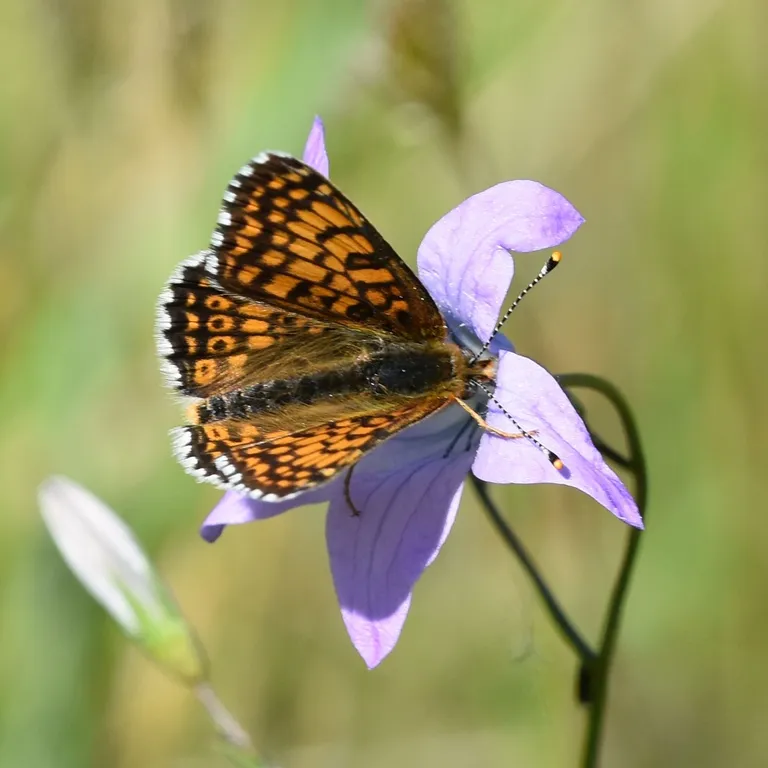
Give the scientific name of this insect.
Melitaea cinxia
